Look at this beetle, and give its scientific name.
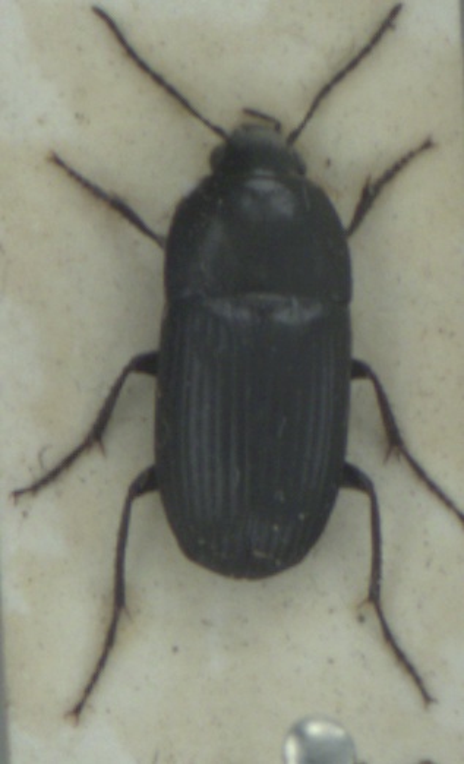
Oodes helopioides
